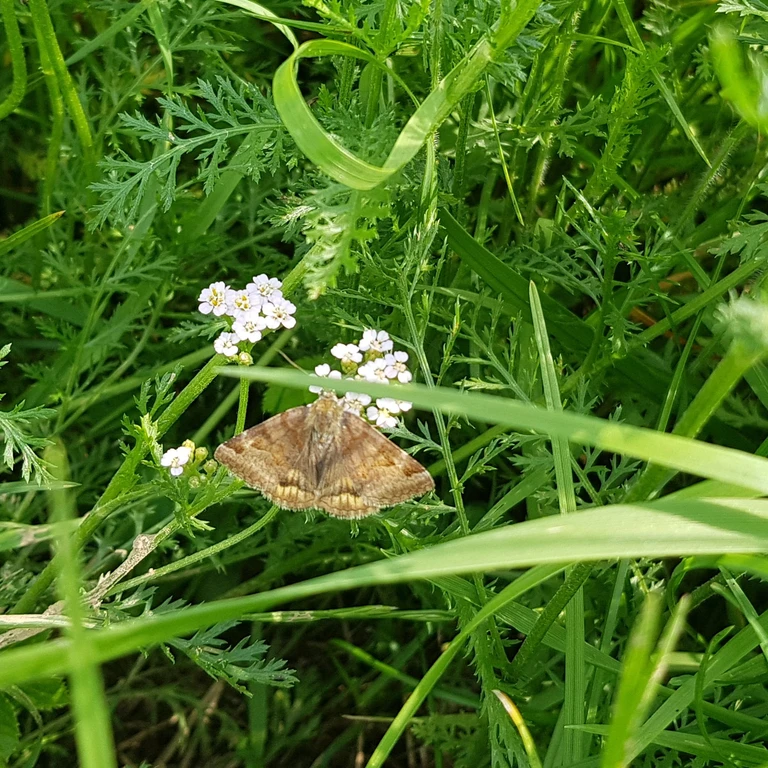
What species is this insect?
Euclidia glyphica
